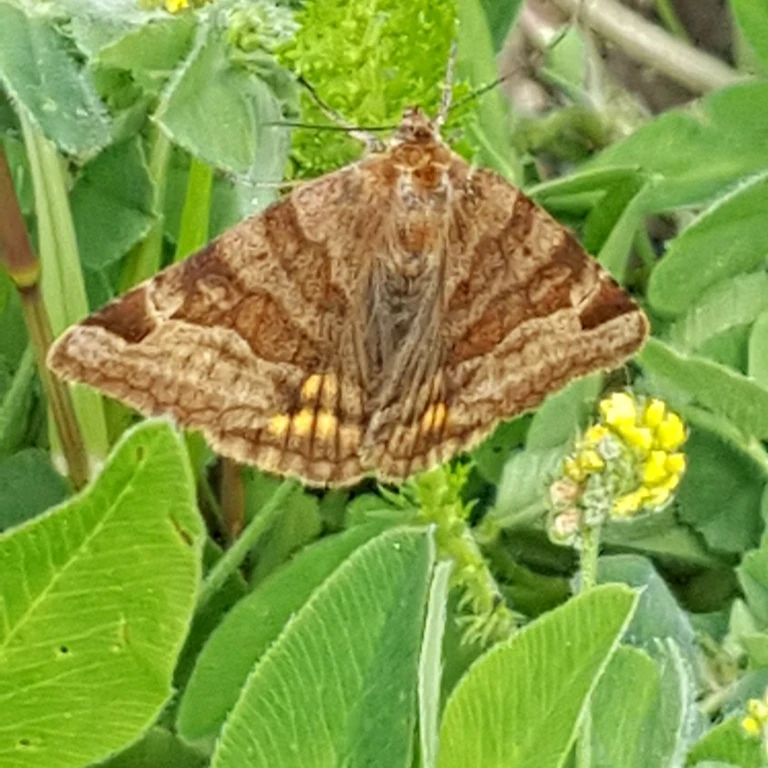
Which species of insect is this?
Euclidia glyphica
